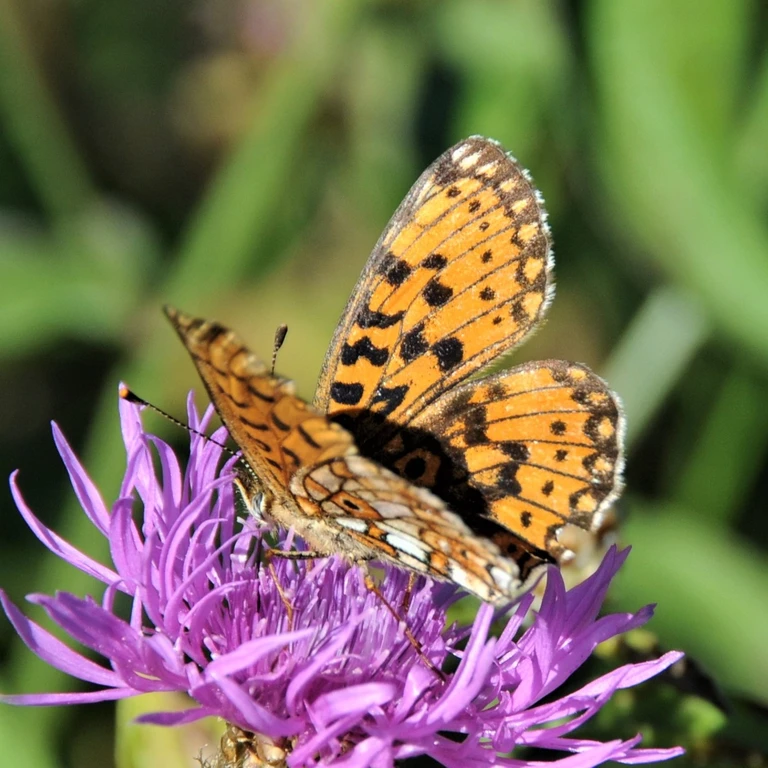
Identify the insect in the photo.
Boloria selene
